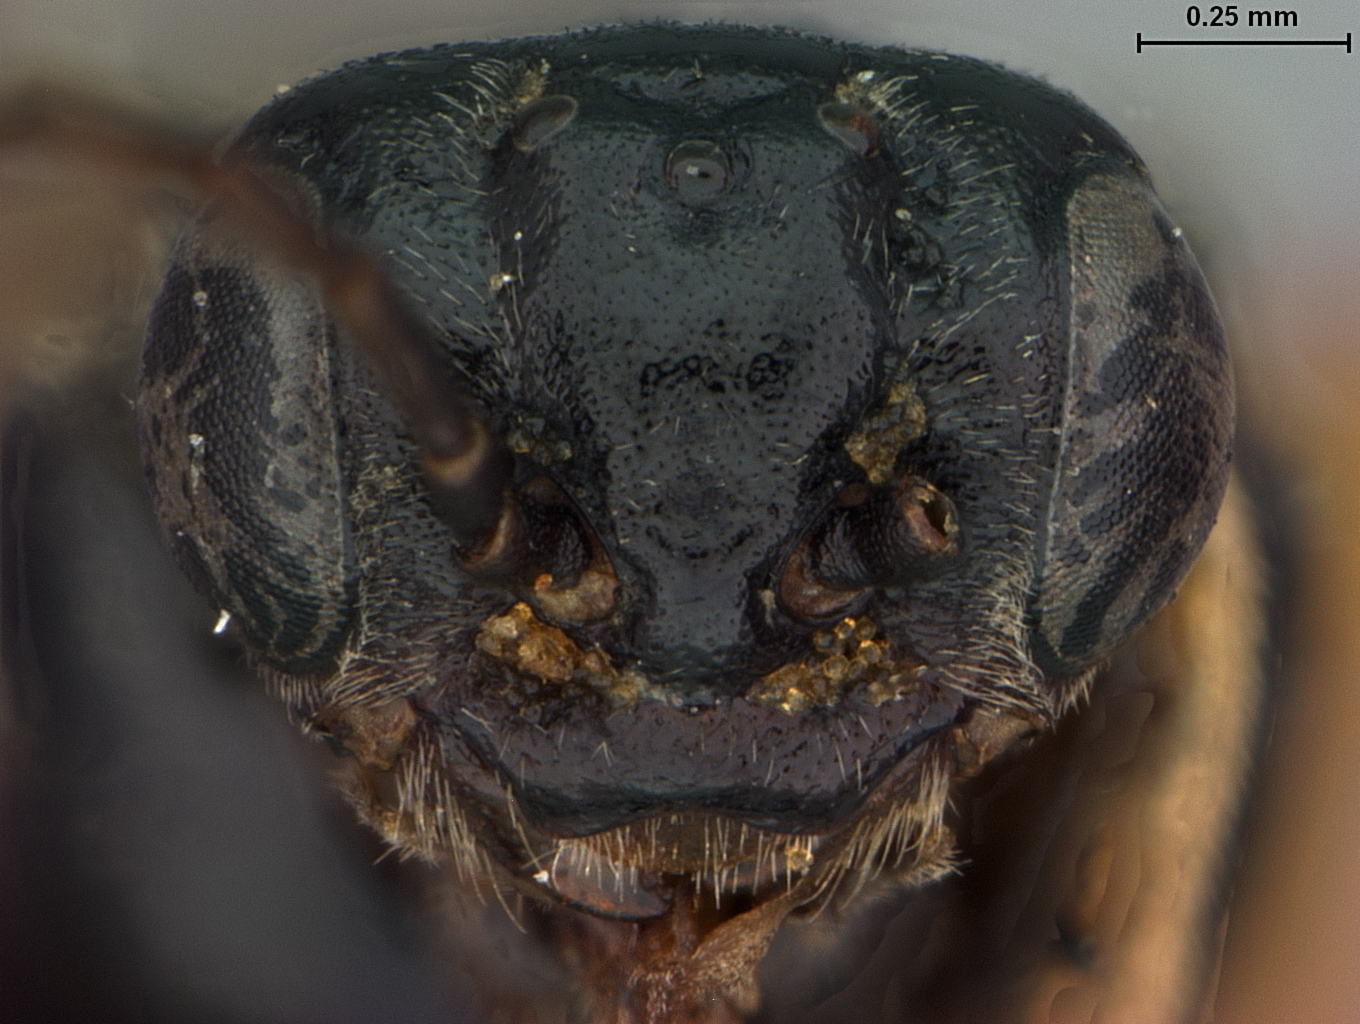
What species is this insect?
Hoplocampa pyricola
